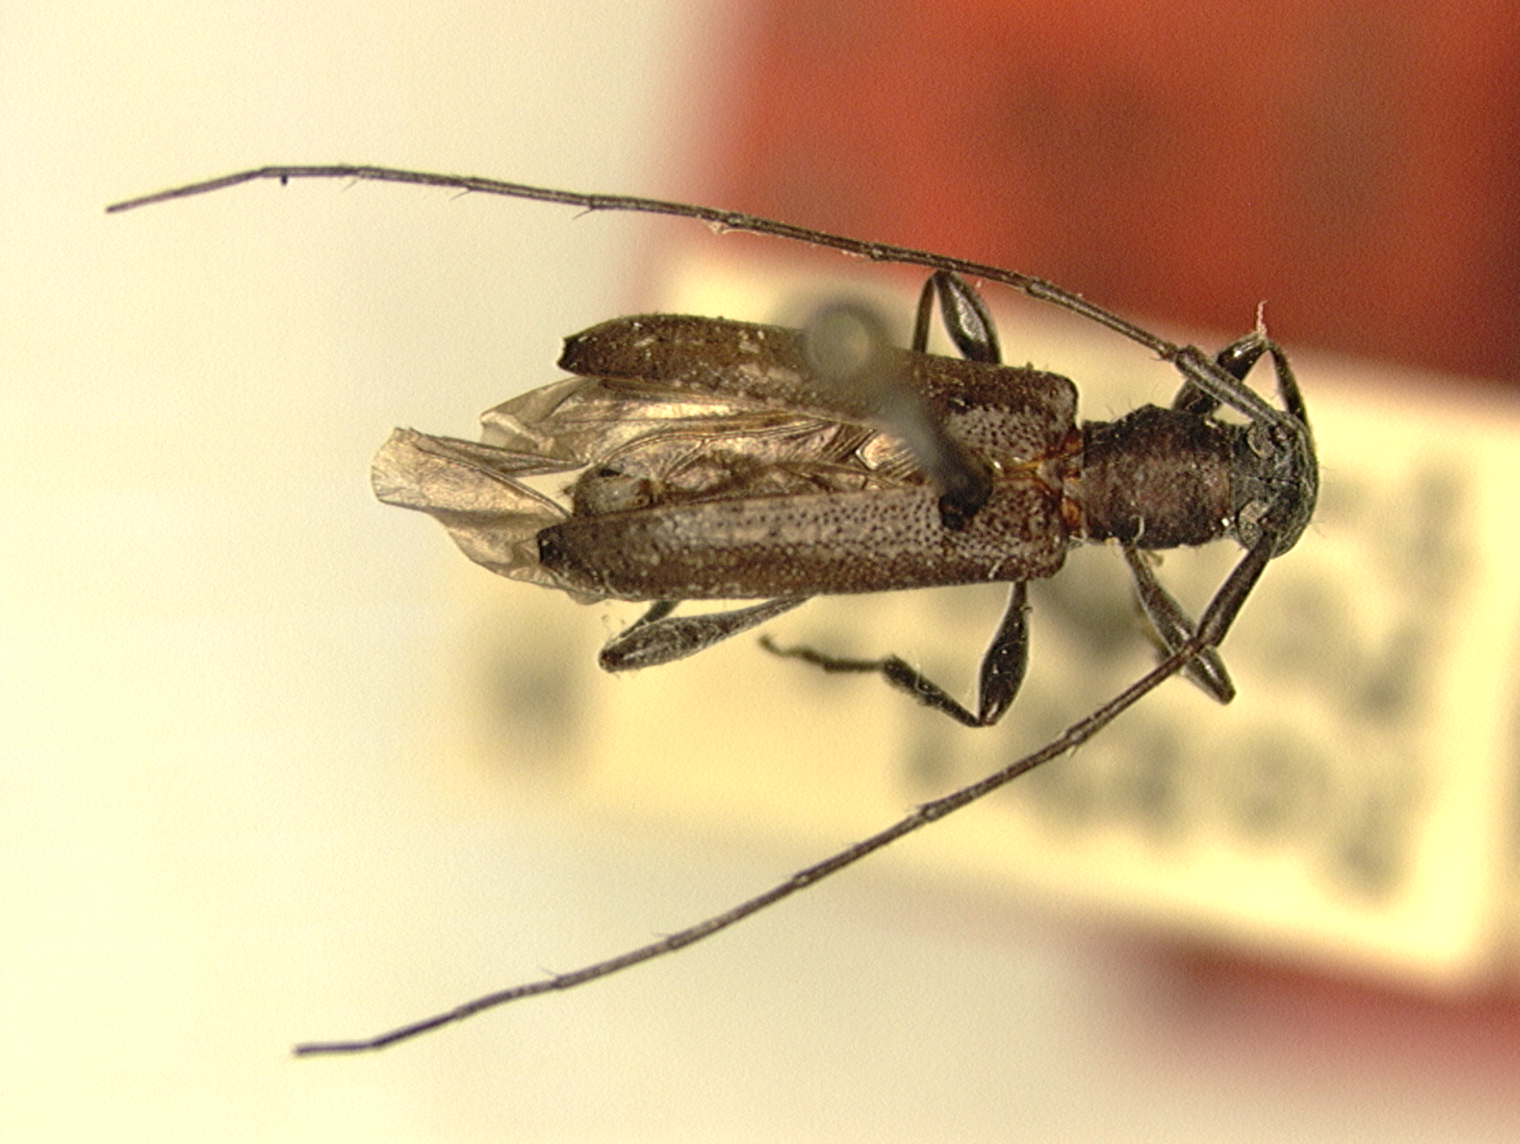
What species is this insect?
Rondibilis femoratus
